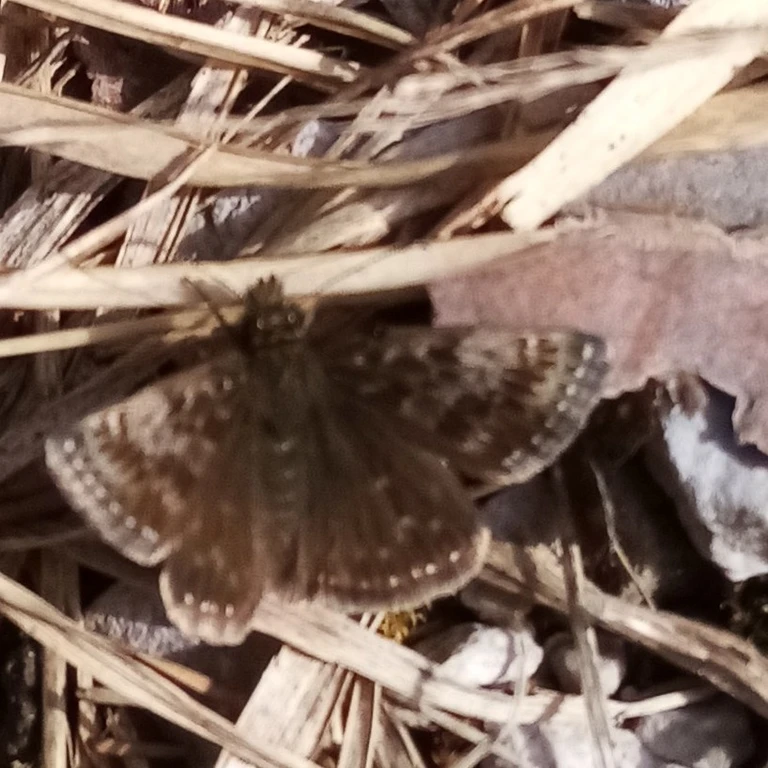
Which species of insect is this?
Erynnis tages
